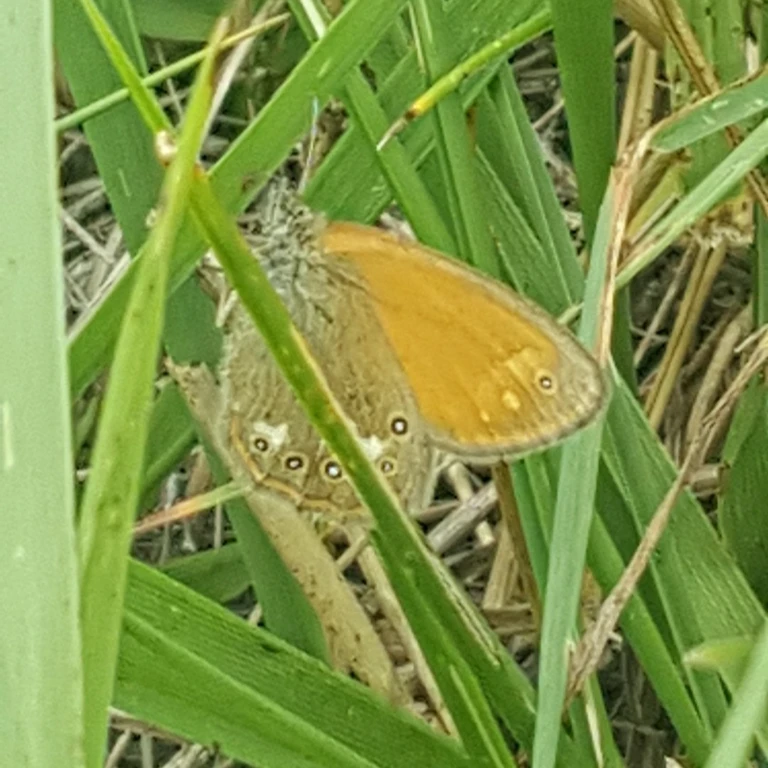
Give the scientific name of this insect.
Coenonympha glycerion (also Coenonympha iphis)
